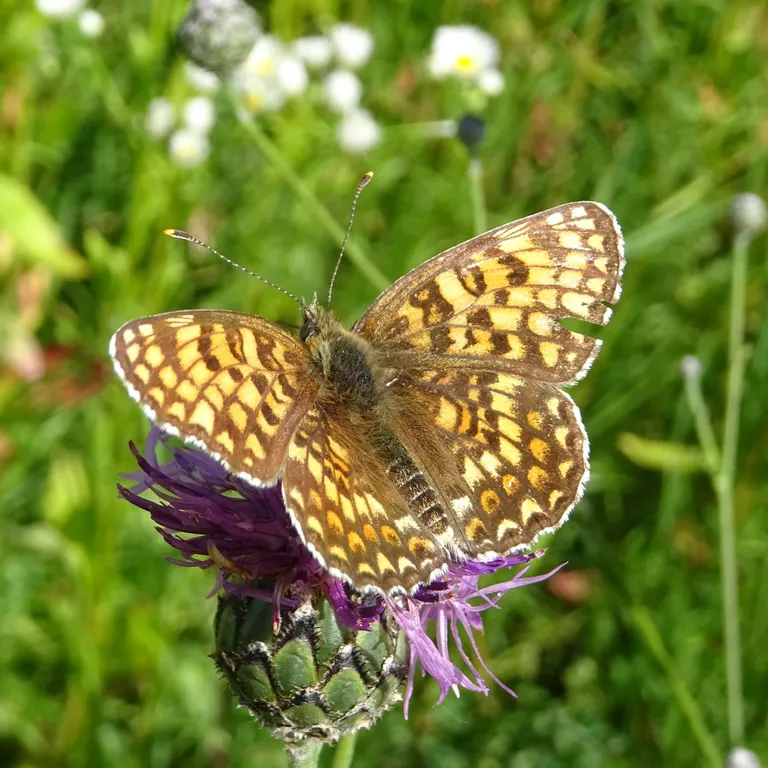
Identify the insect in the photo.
Melitaea phoebe
